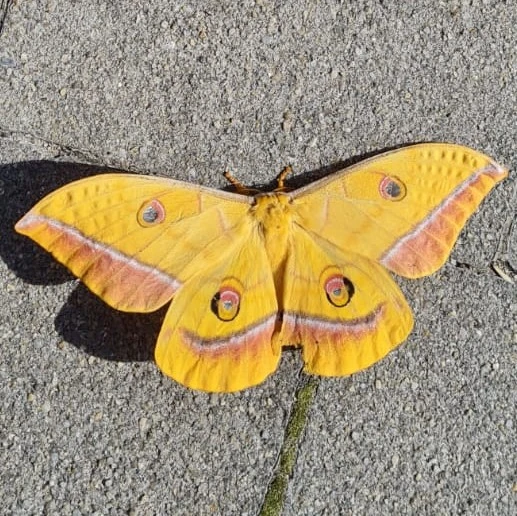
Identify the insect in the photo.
Antheraea yamamai
